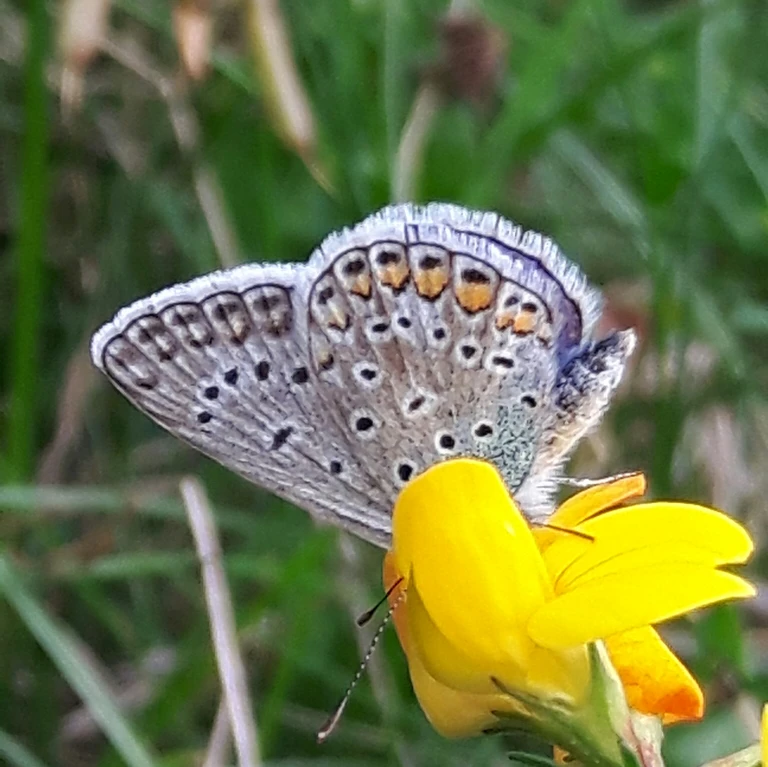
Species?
Polyommatus icarus
